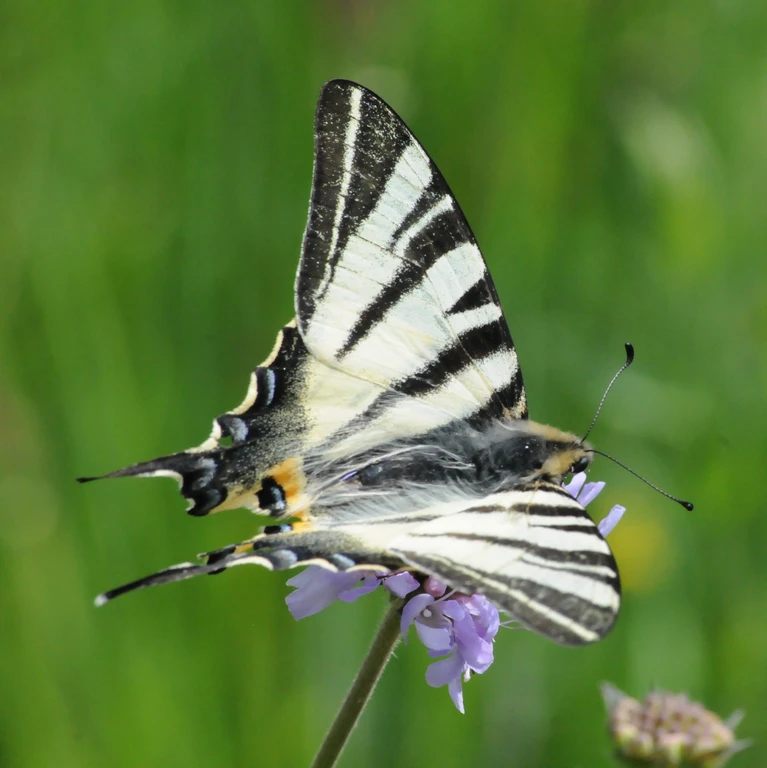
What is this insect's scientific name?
Iphiclides podalirius
